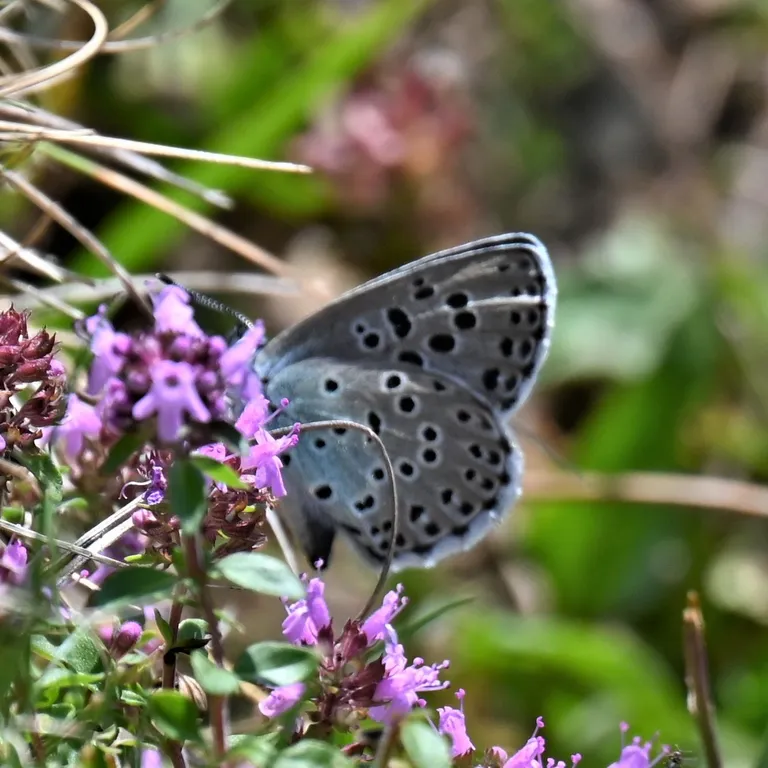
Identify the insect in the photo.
Phengaris arion (also Maculinea arion)
